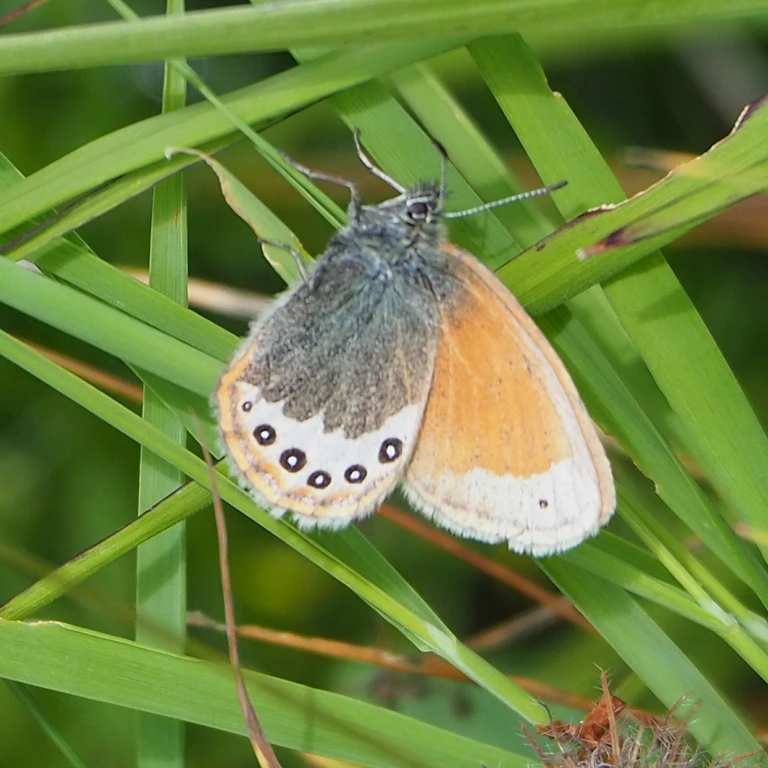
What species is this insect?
Coenonympha gardetta
